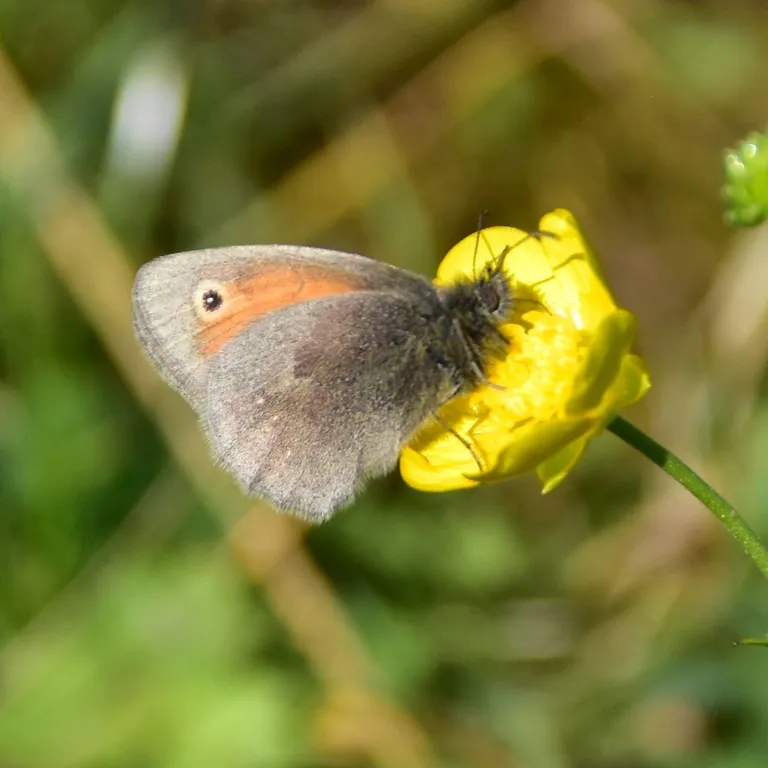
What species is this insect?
Coenonympha pamphilus
